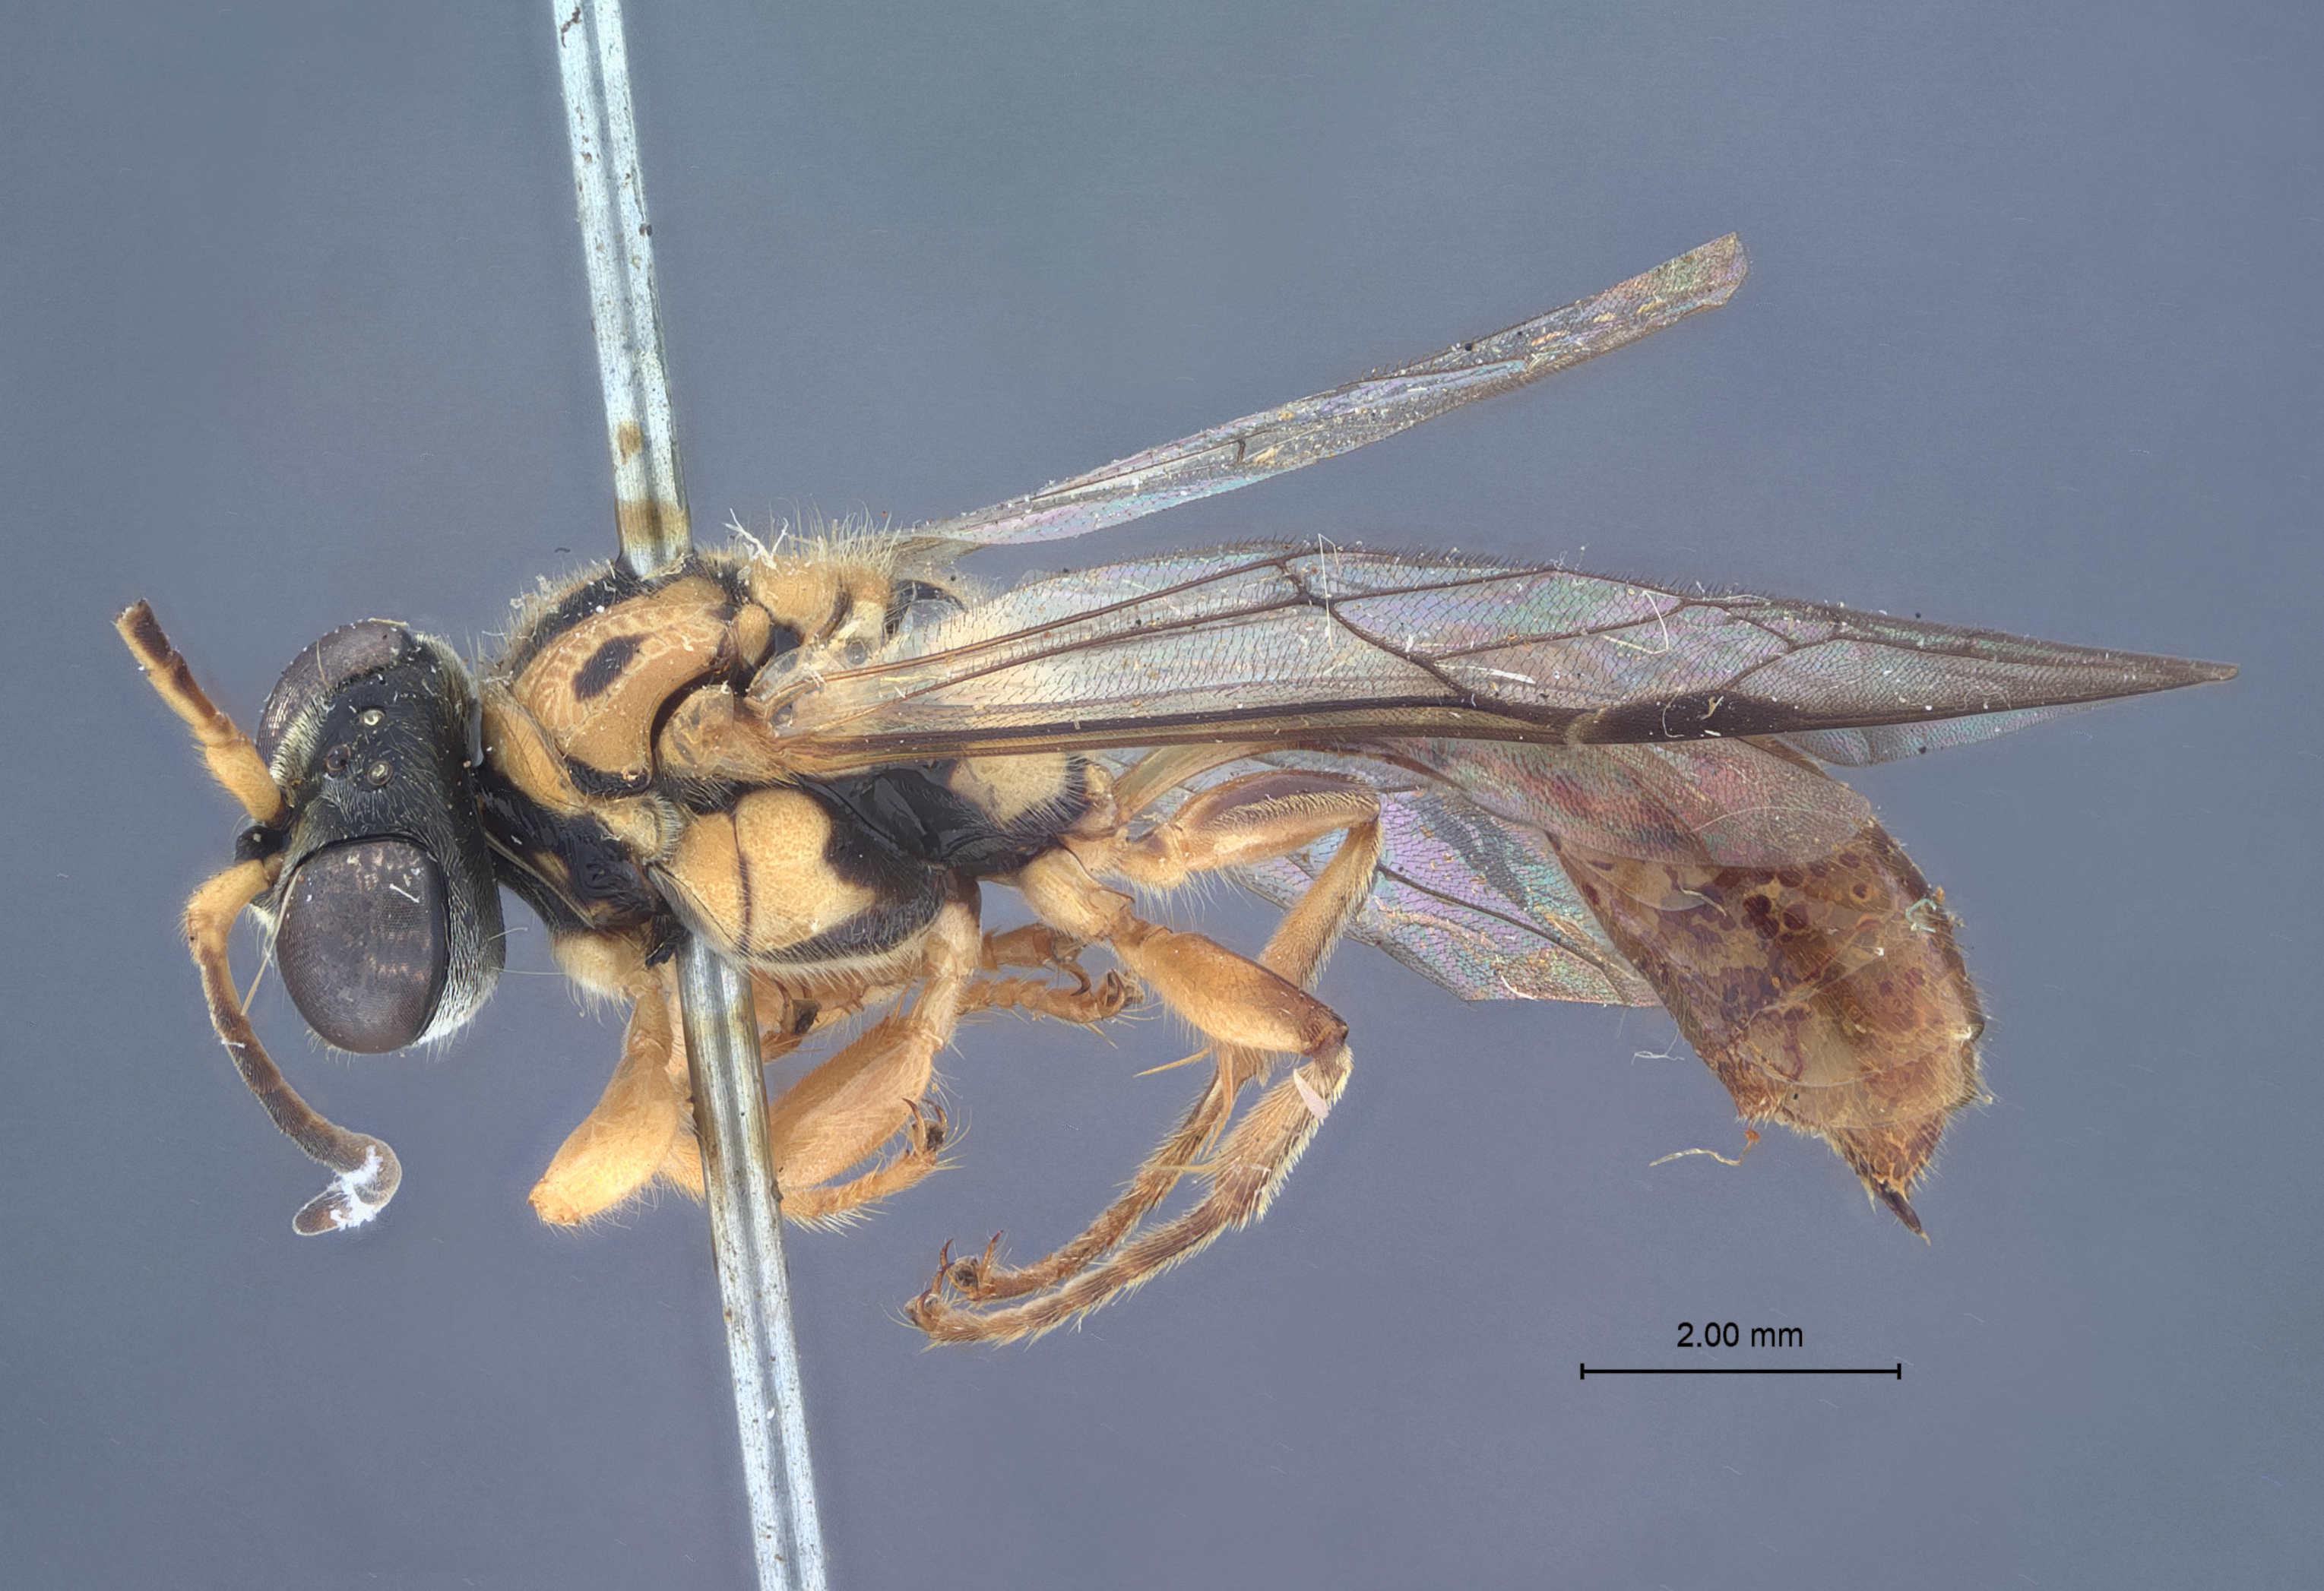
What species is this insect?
Diodontus ajax
